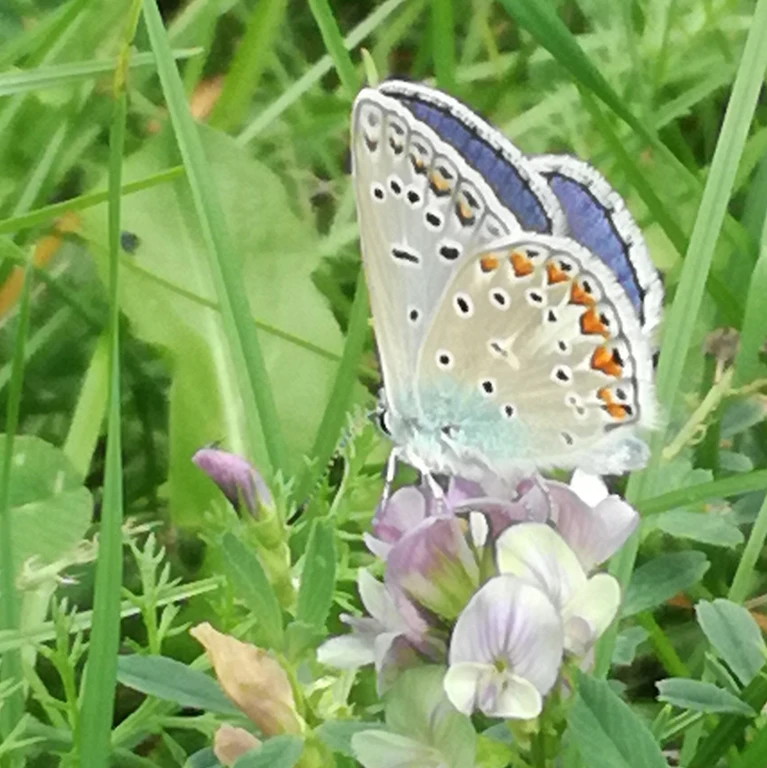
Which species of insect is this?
Polyommatus icarus
